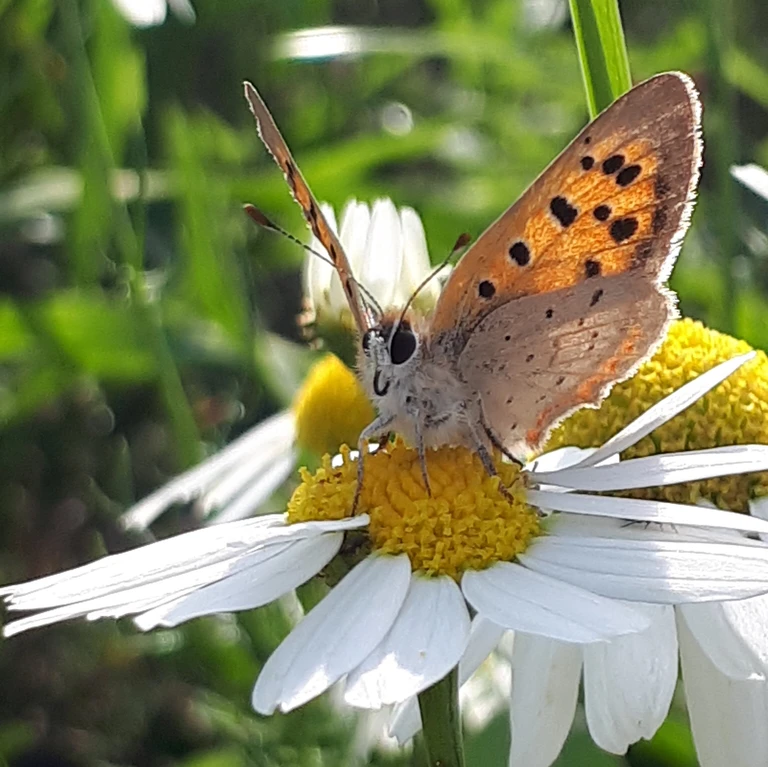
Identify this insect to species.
Lycaena phlaeas
